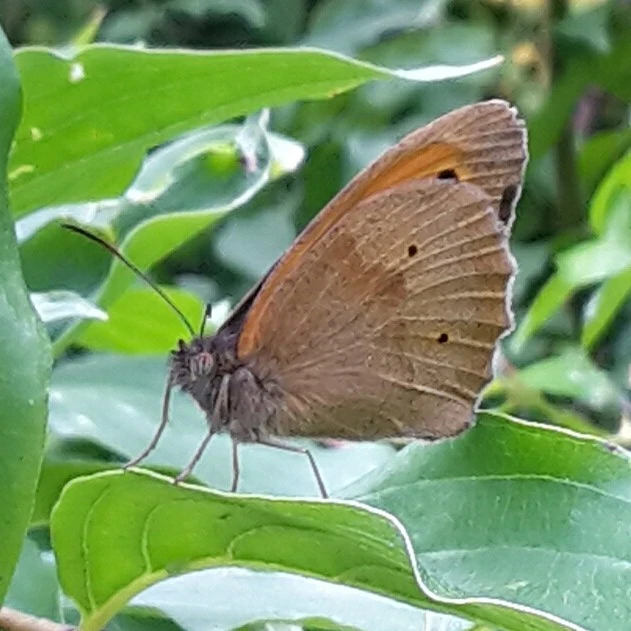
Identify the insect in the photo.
Maniola jurtina
